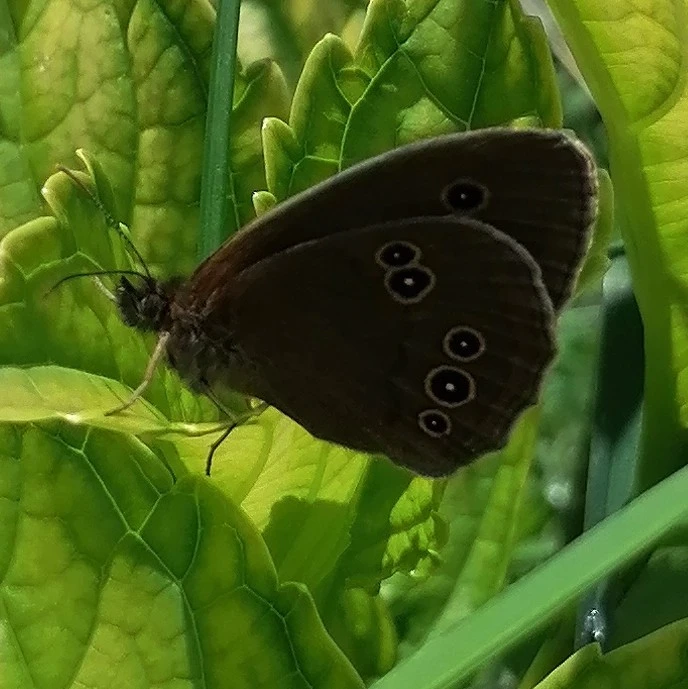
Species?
Aphantopus hyperantus
